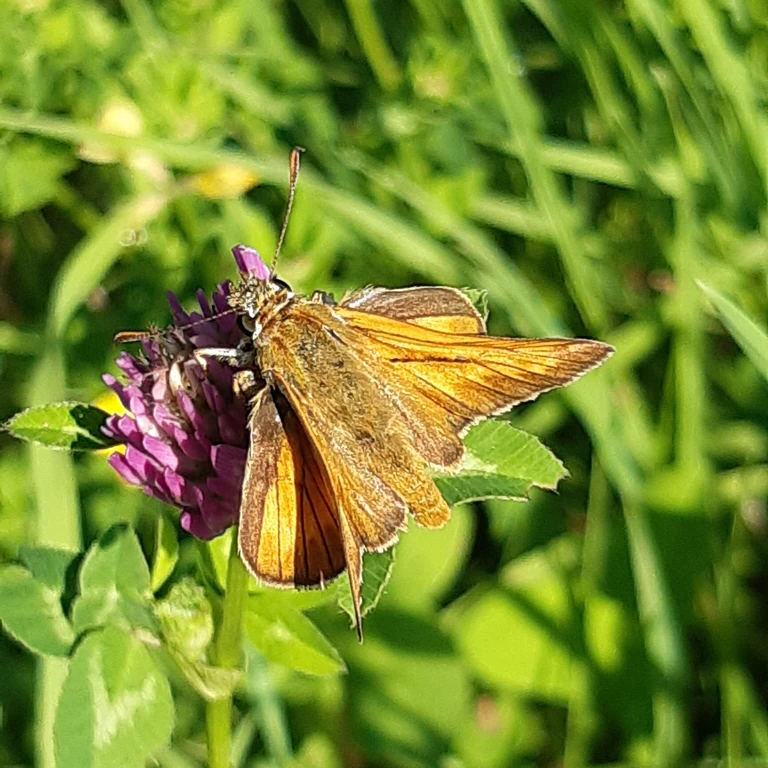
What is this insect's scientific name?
Ochlodes sylvanus (also Ochlodes venata)
